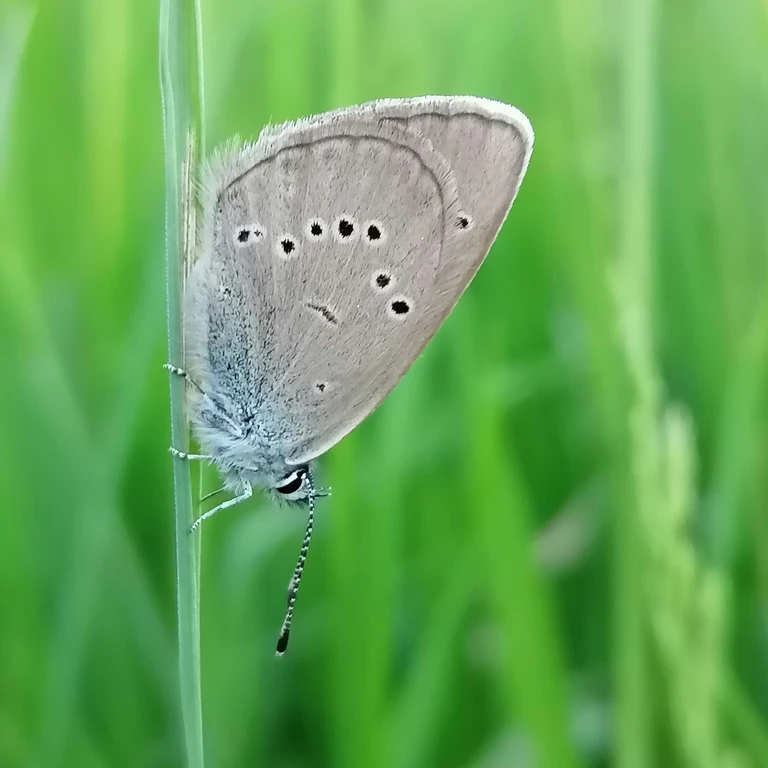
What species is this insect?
Cyaniris semiargus
